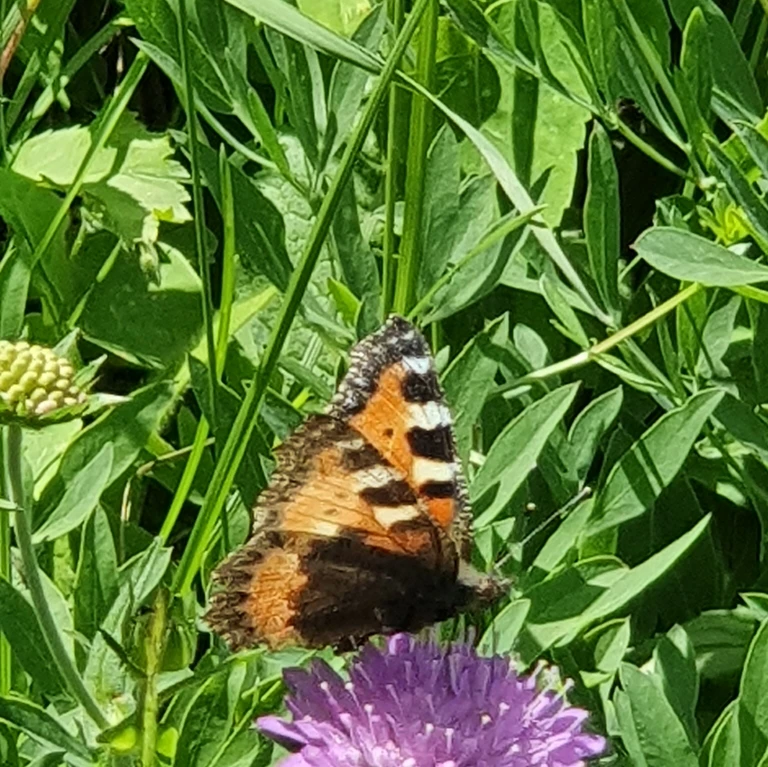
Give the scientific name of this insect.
Aglais urticae
